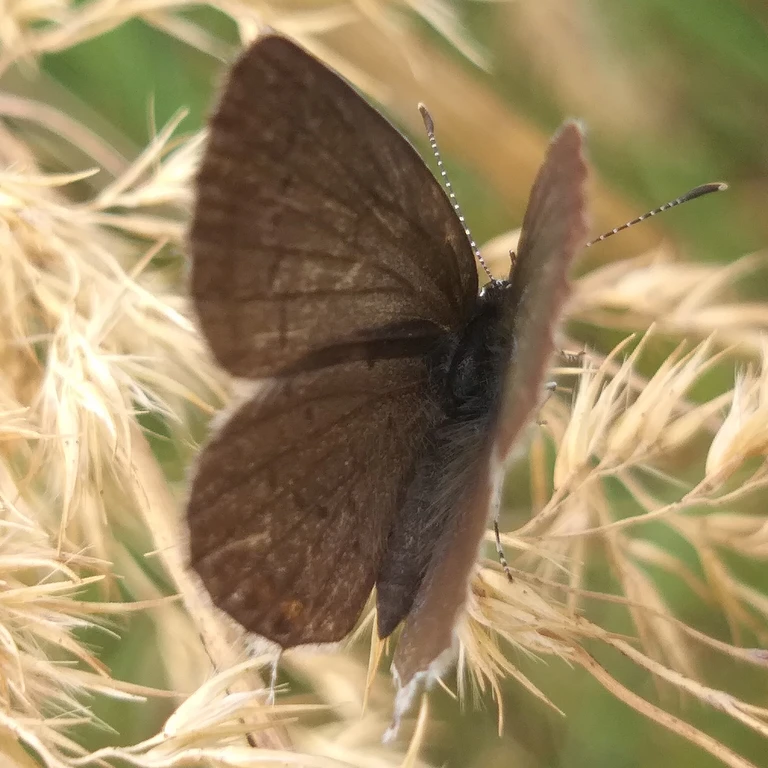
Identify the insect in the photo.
Cupido argiades (also Elkalyce argiades)
